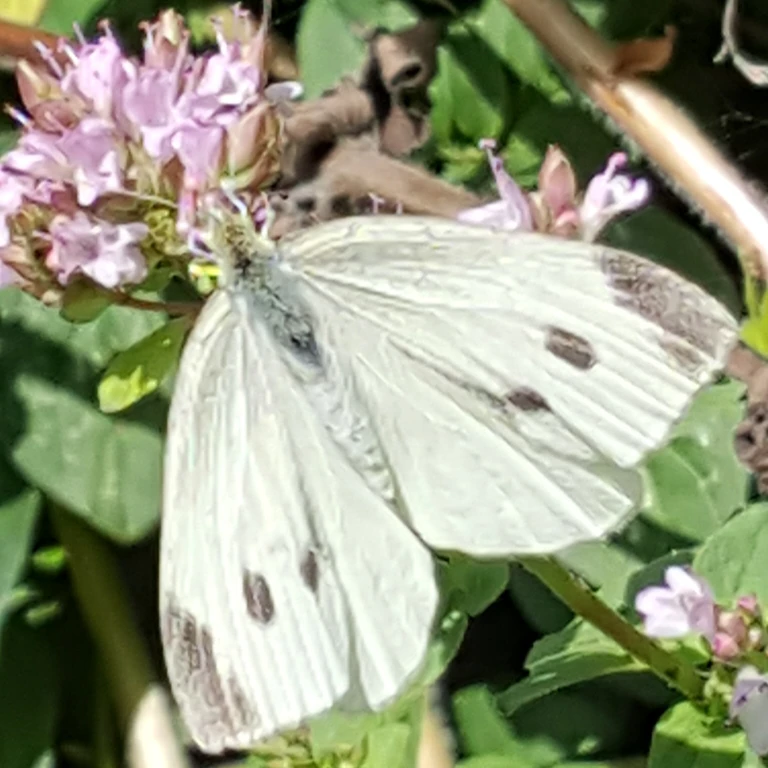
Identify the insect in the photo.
Pieris rapae
